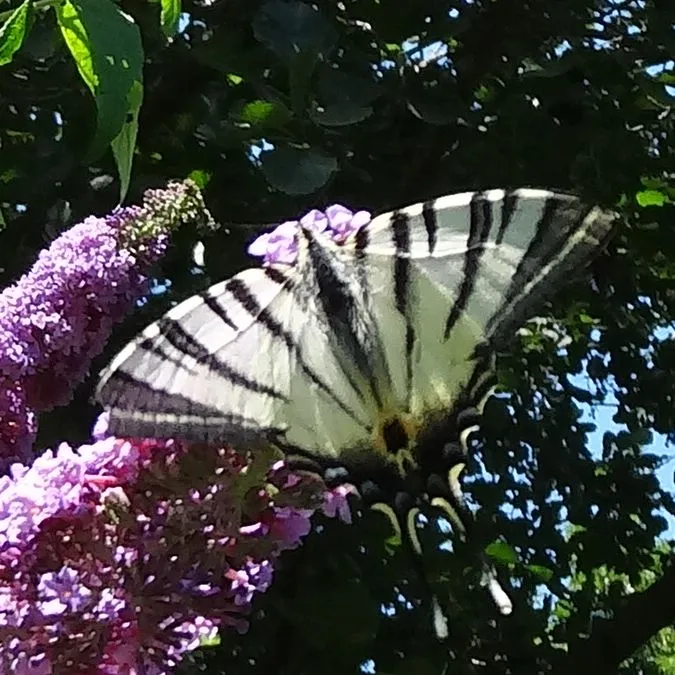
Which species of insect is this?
Iphiclides podalirius
